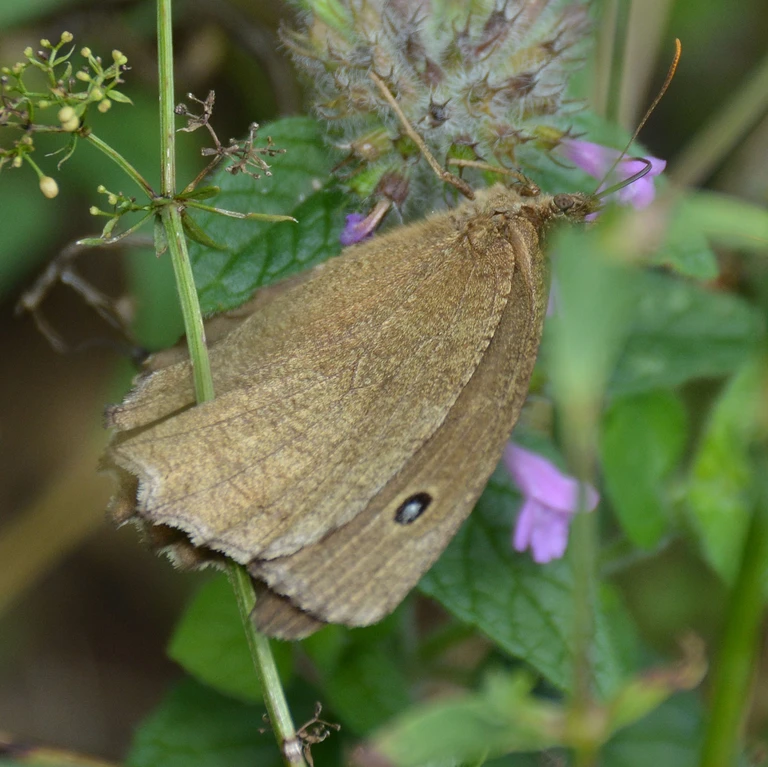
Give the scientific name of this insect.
Minois dryas
